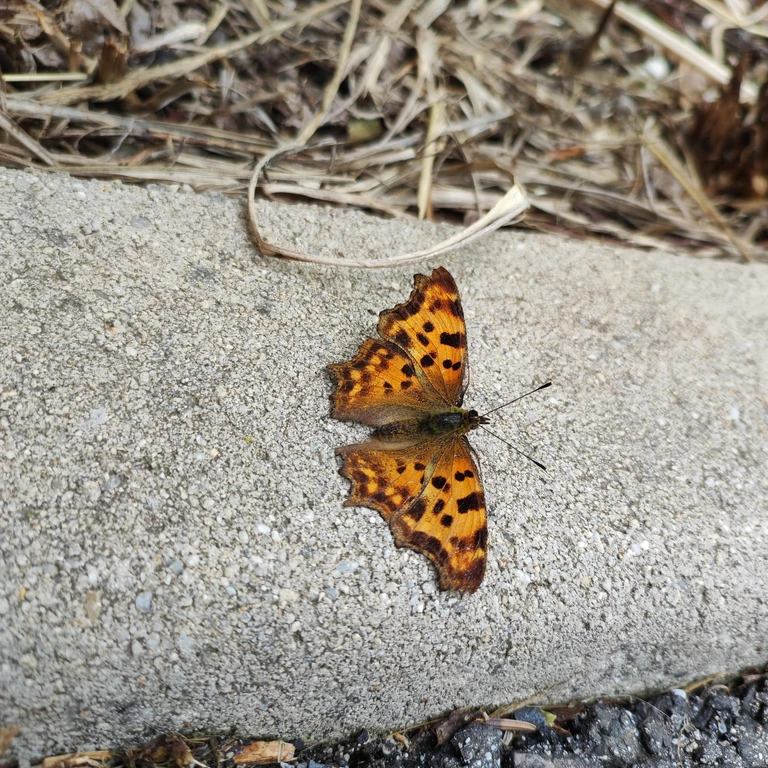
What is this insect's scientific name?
Polygonia c-album
